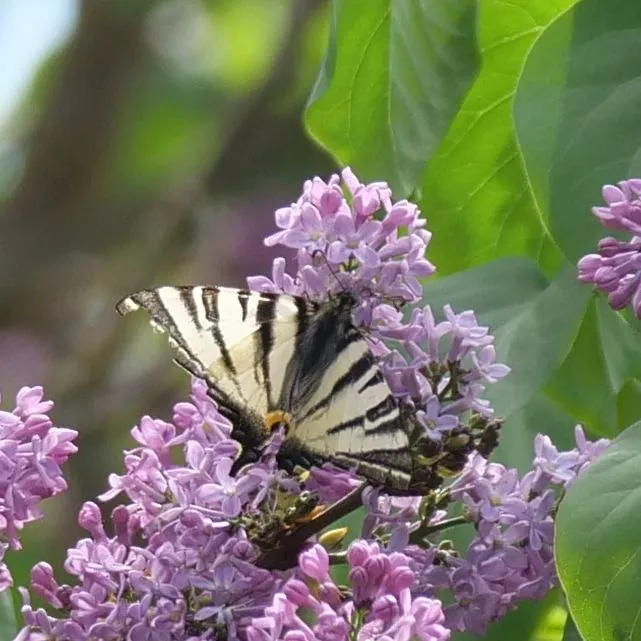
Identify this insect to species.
Iphiclides podalirius
